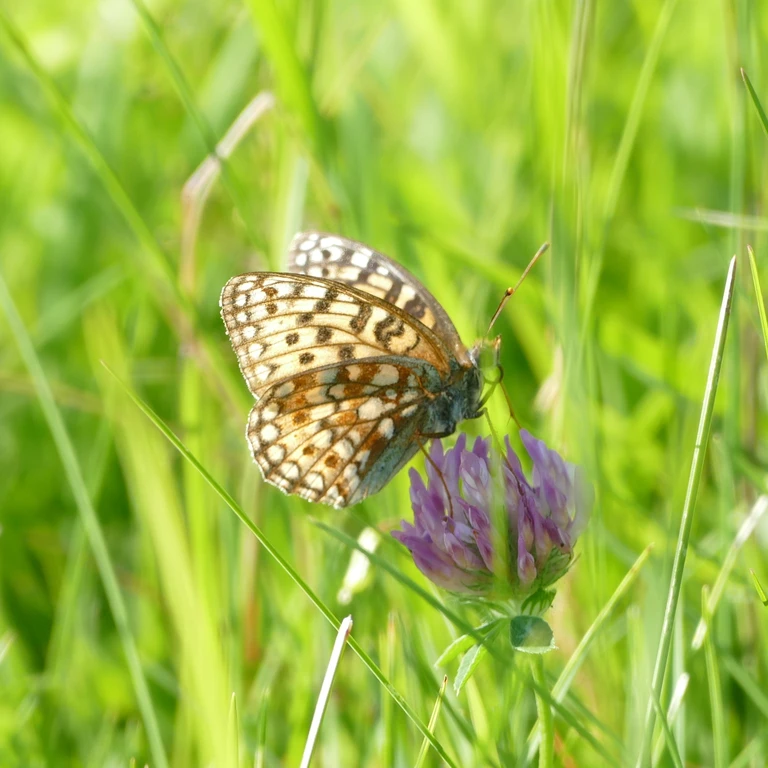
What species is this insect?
Fabriciana niobe
